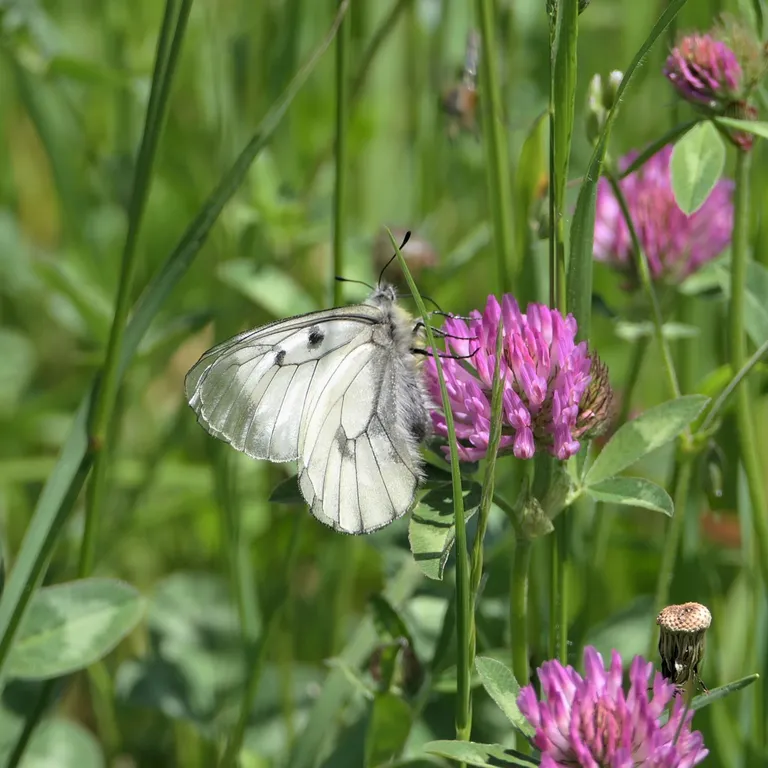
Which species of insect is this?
Parnassius mnemosyne
